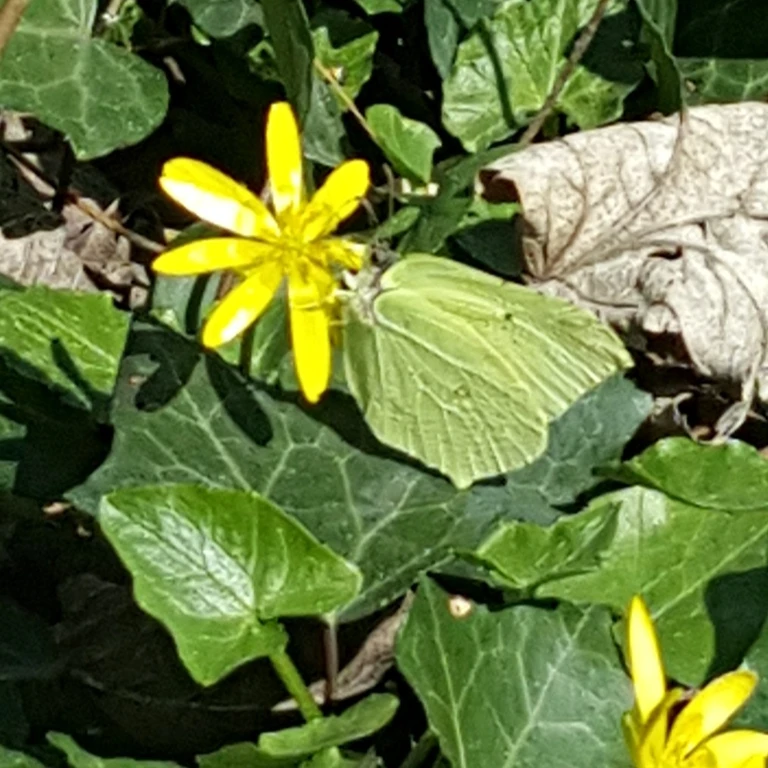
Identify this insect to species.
Gonepteryx rhamni
